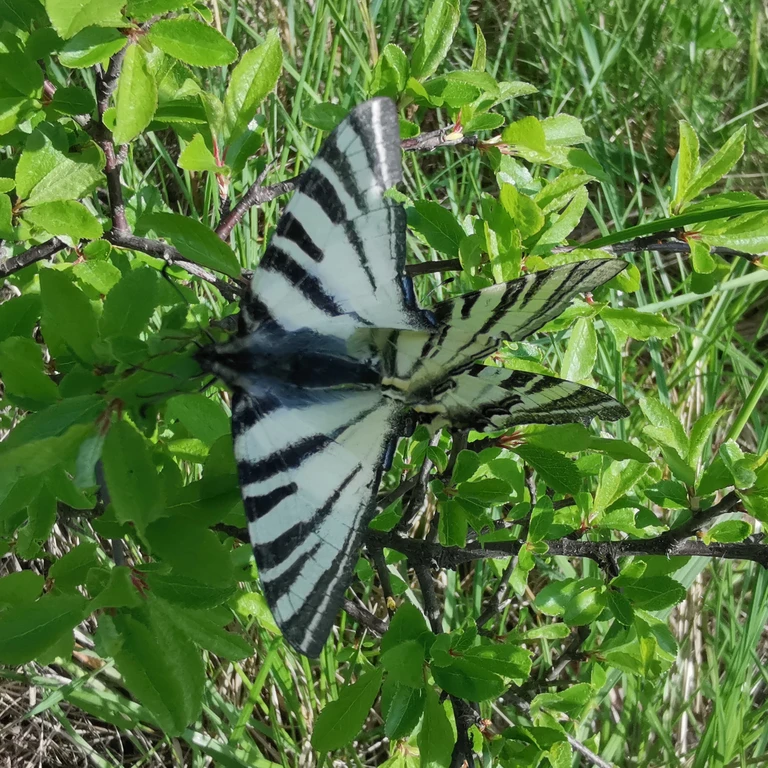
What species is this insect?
Iphiclides podalirius
